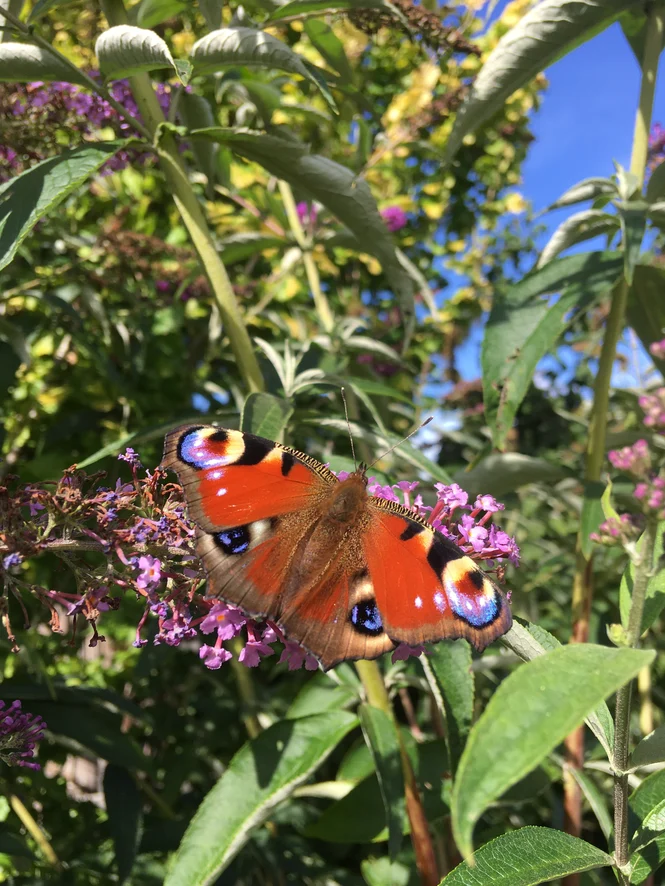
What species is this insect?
Aglais io
